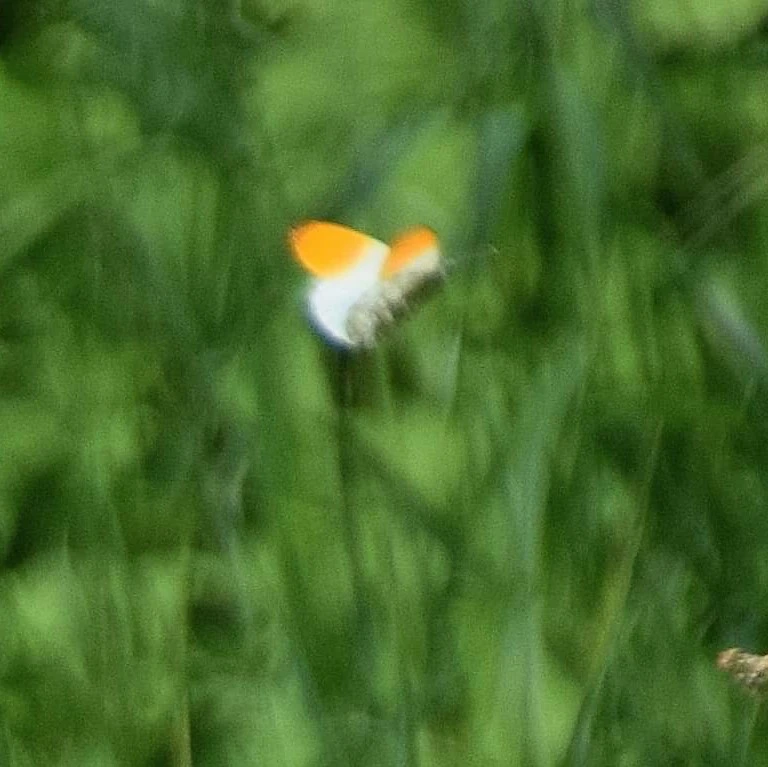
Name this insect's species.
Anthocharis cardamines
